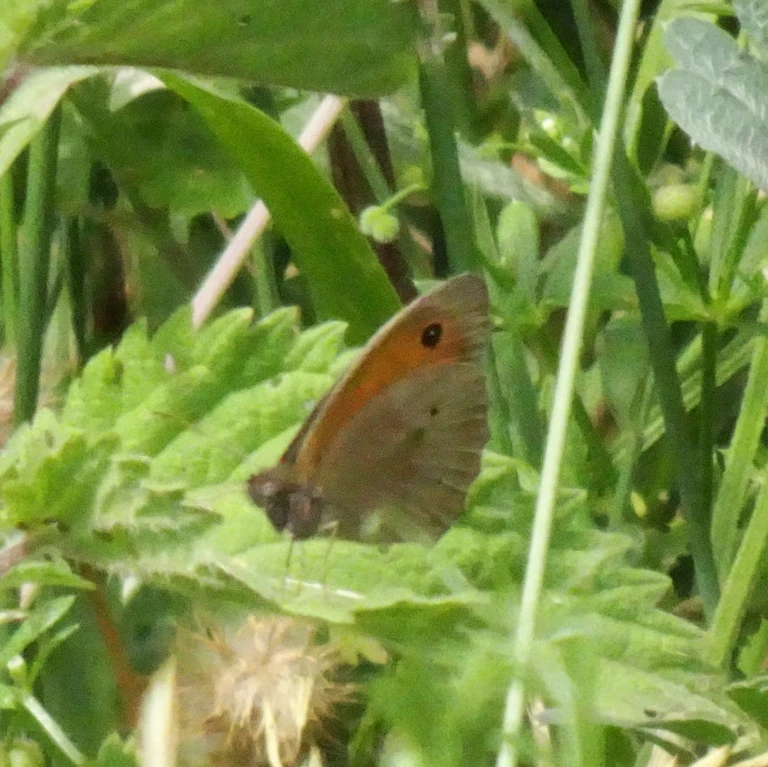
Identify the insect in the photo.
Maniola jurtina
